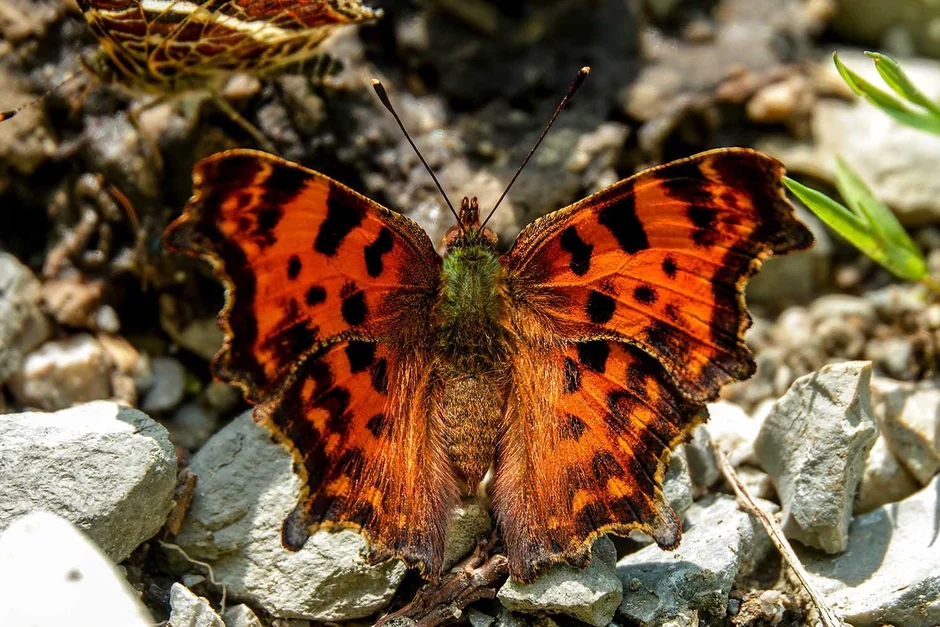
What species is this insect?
Polygonia c-album
